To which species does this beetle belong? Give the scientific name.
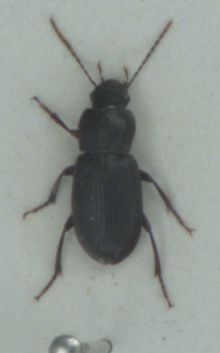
Ophonus azureus
